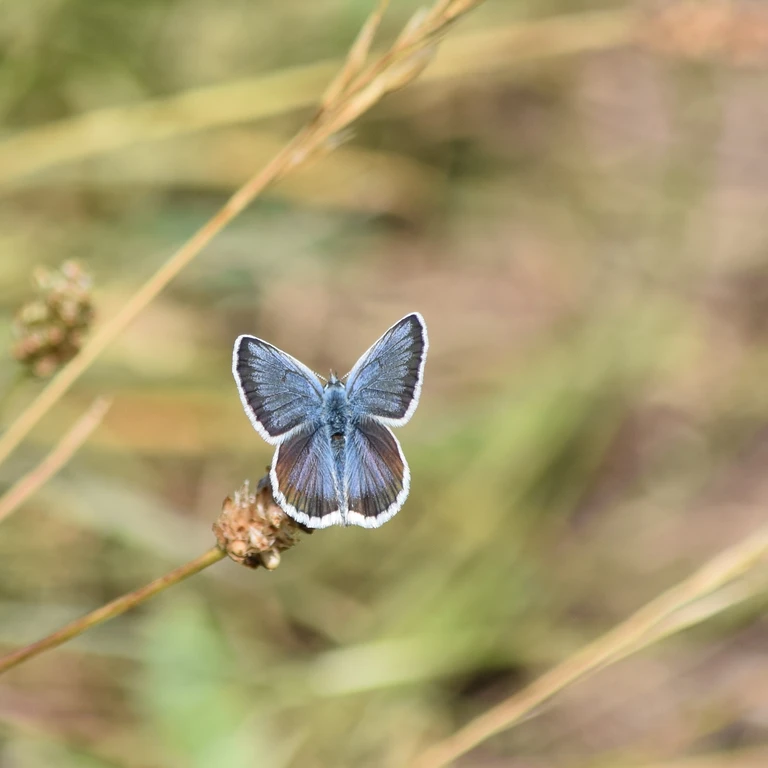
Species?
Plebejus argus
